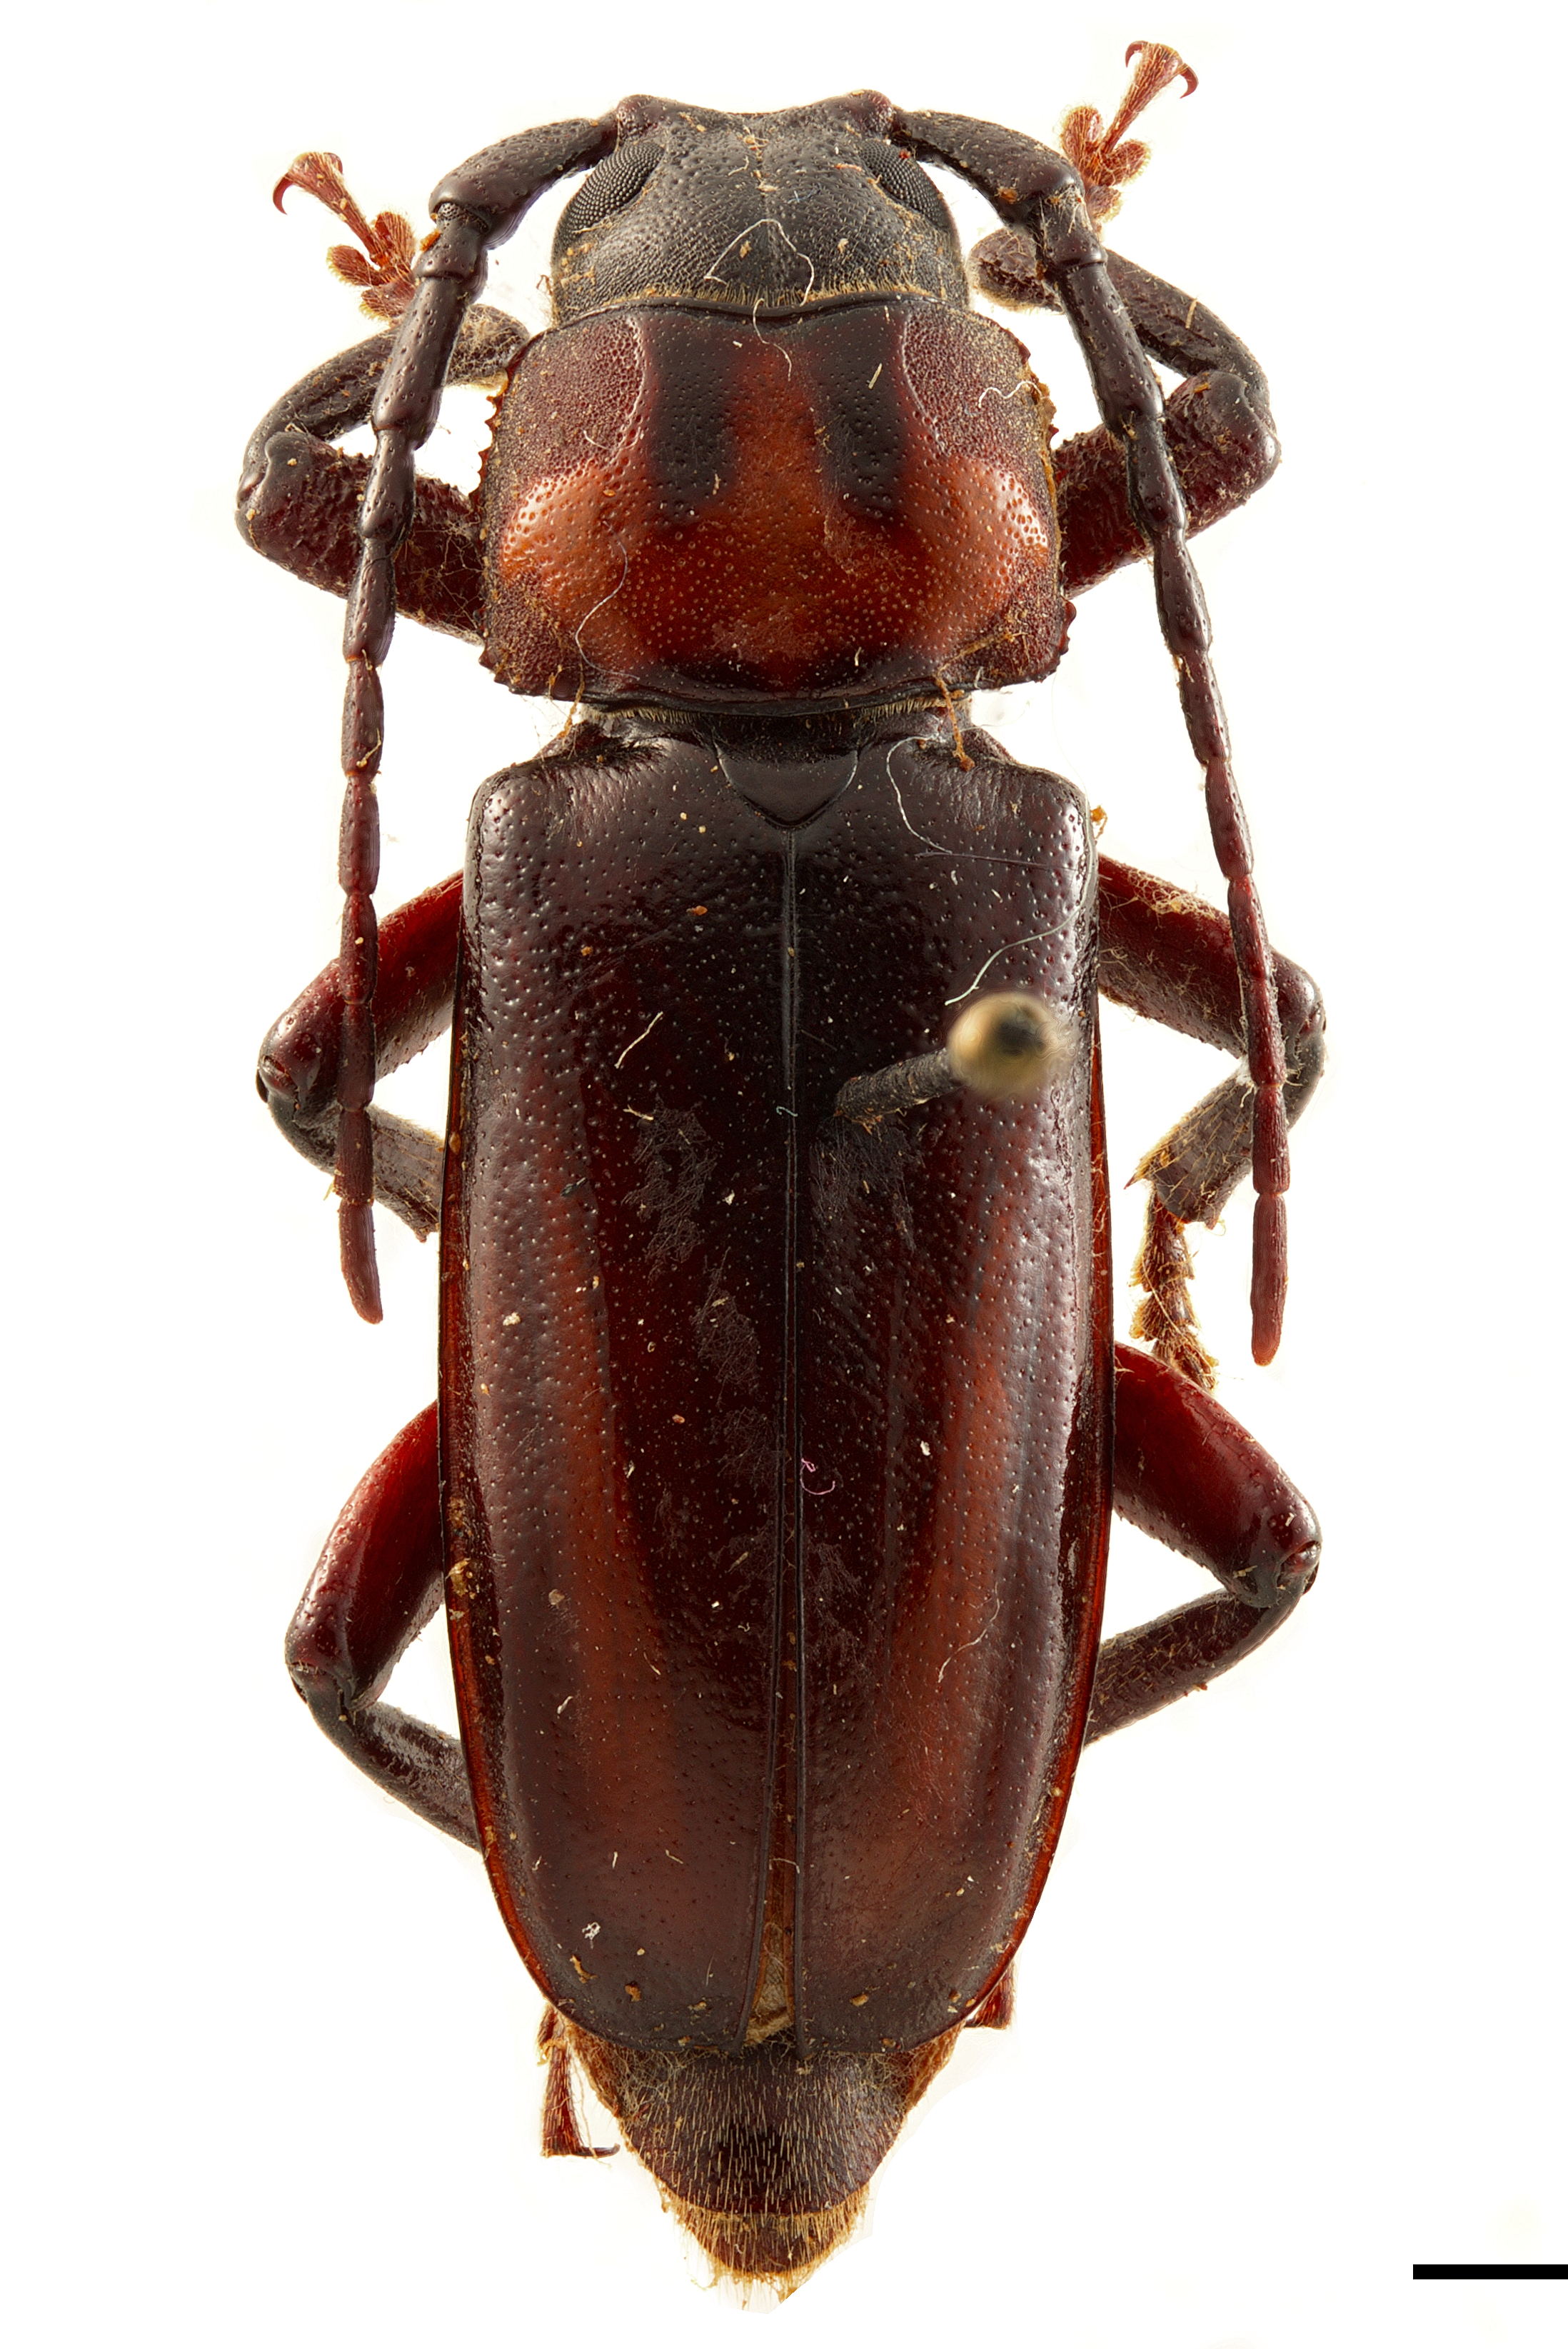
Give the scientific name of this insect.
Eudianodes nonfriedi
